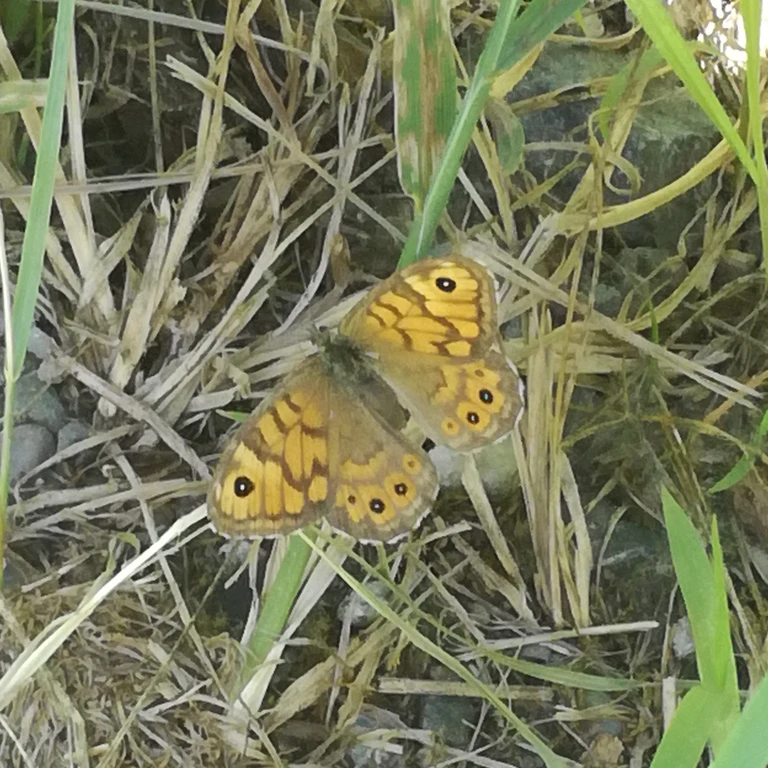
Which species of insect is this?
Lasiommata megera (also Pararge megera)
